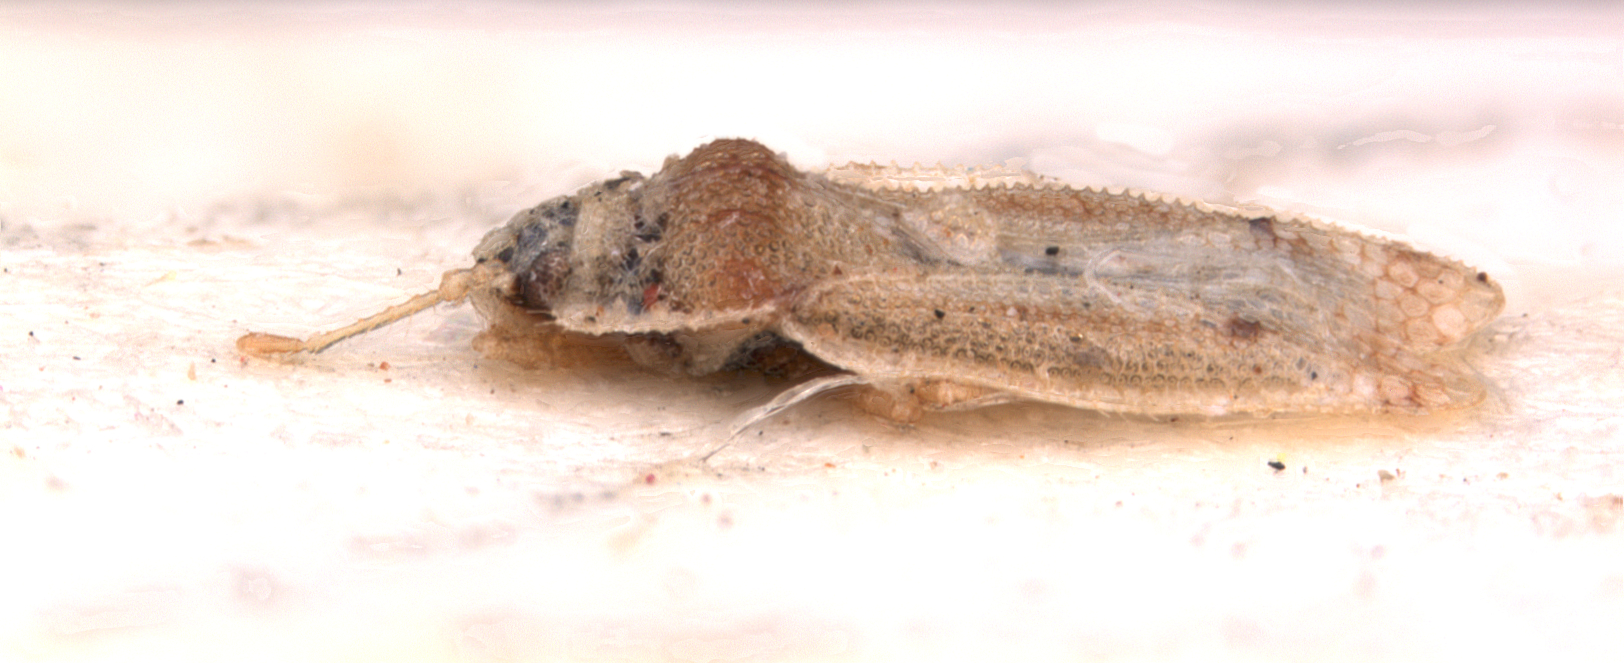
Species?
Leptopharsa elachys
